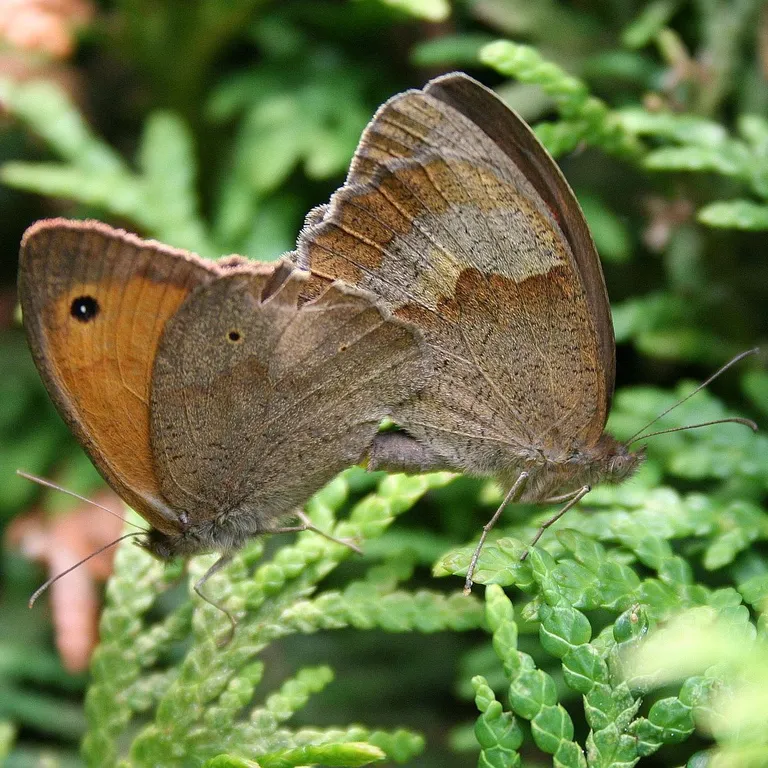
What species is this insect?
Maniola jurtina
